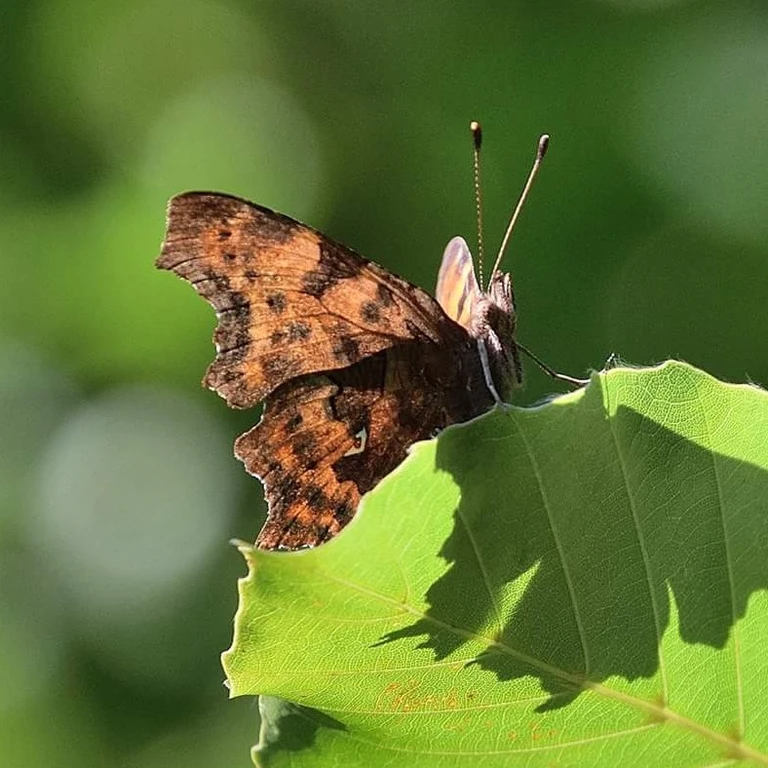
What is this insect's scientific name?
Polygonia c-album
